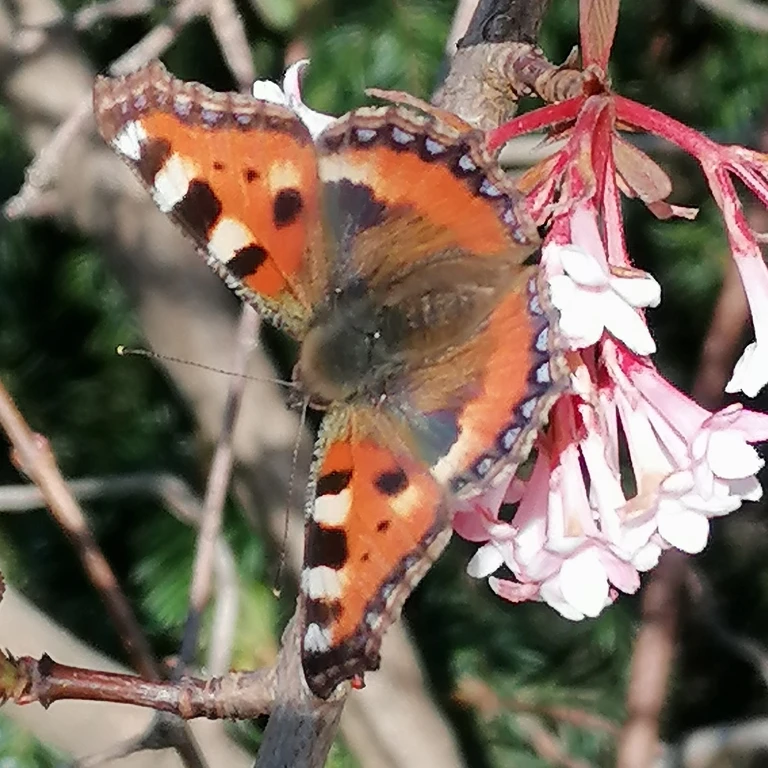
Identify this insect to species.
Aglais urticae
